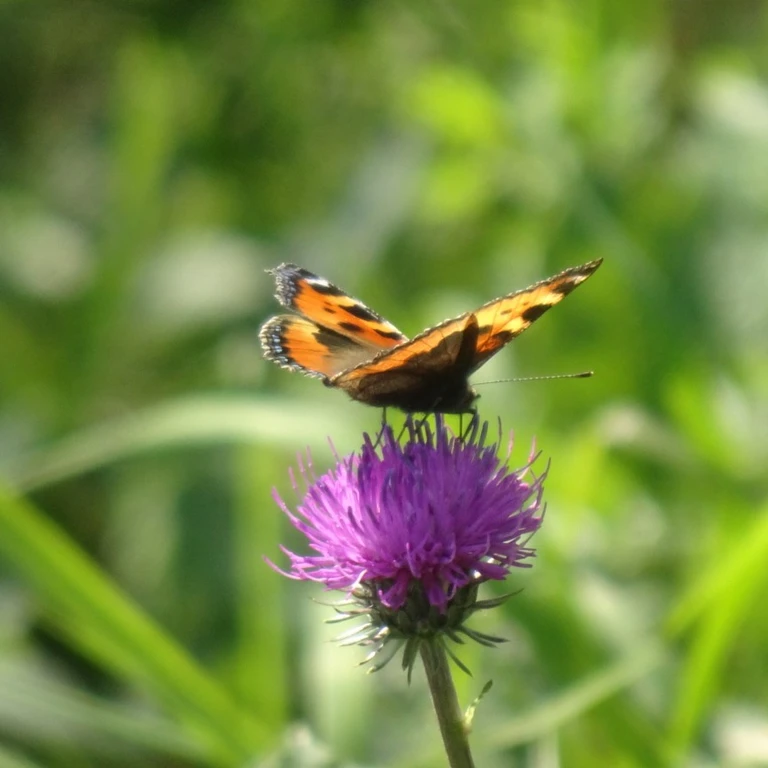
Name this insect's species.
Aglais urticae
